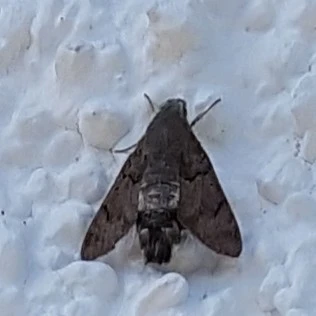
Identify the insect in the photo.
Macroglossum stellatarum
